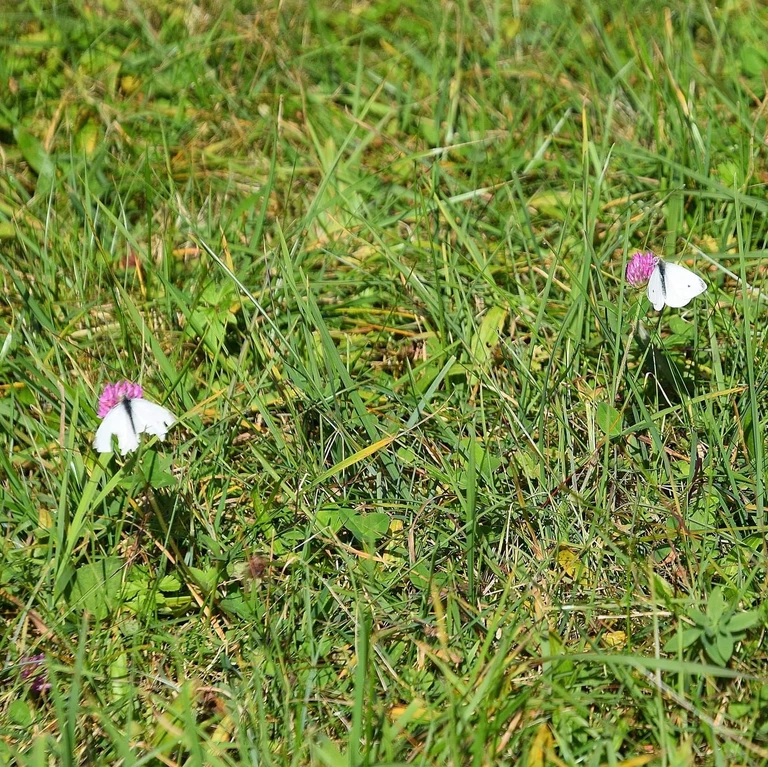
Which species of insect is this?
Pieris rapae
